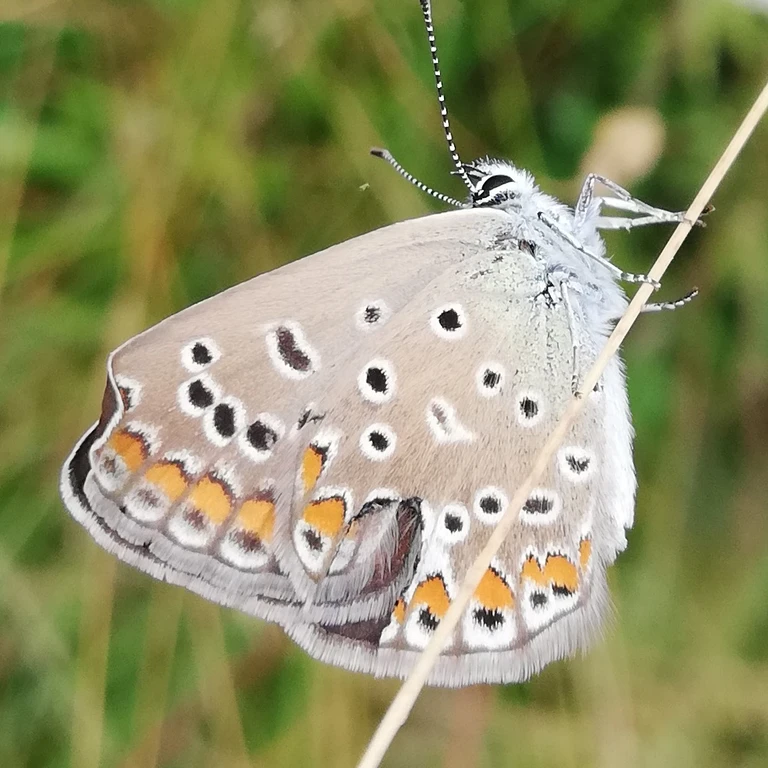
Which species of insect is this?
Polyommatus icarus
